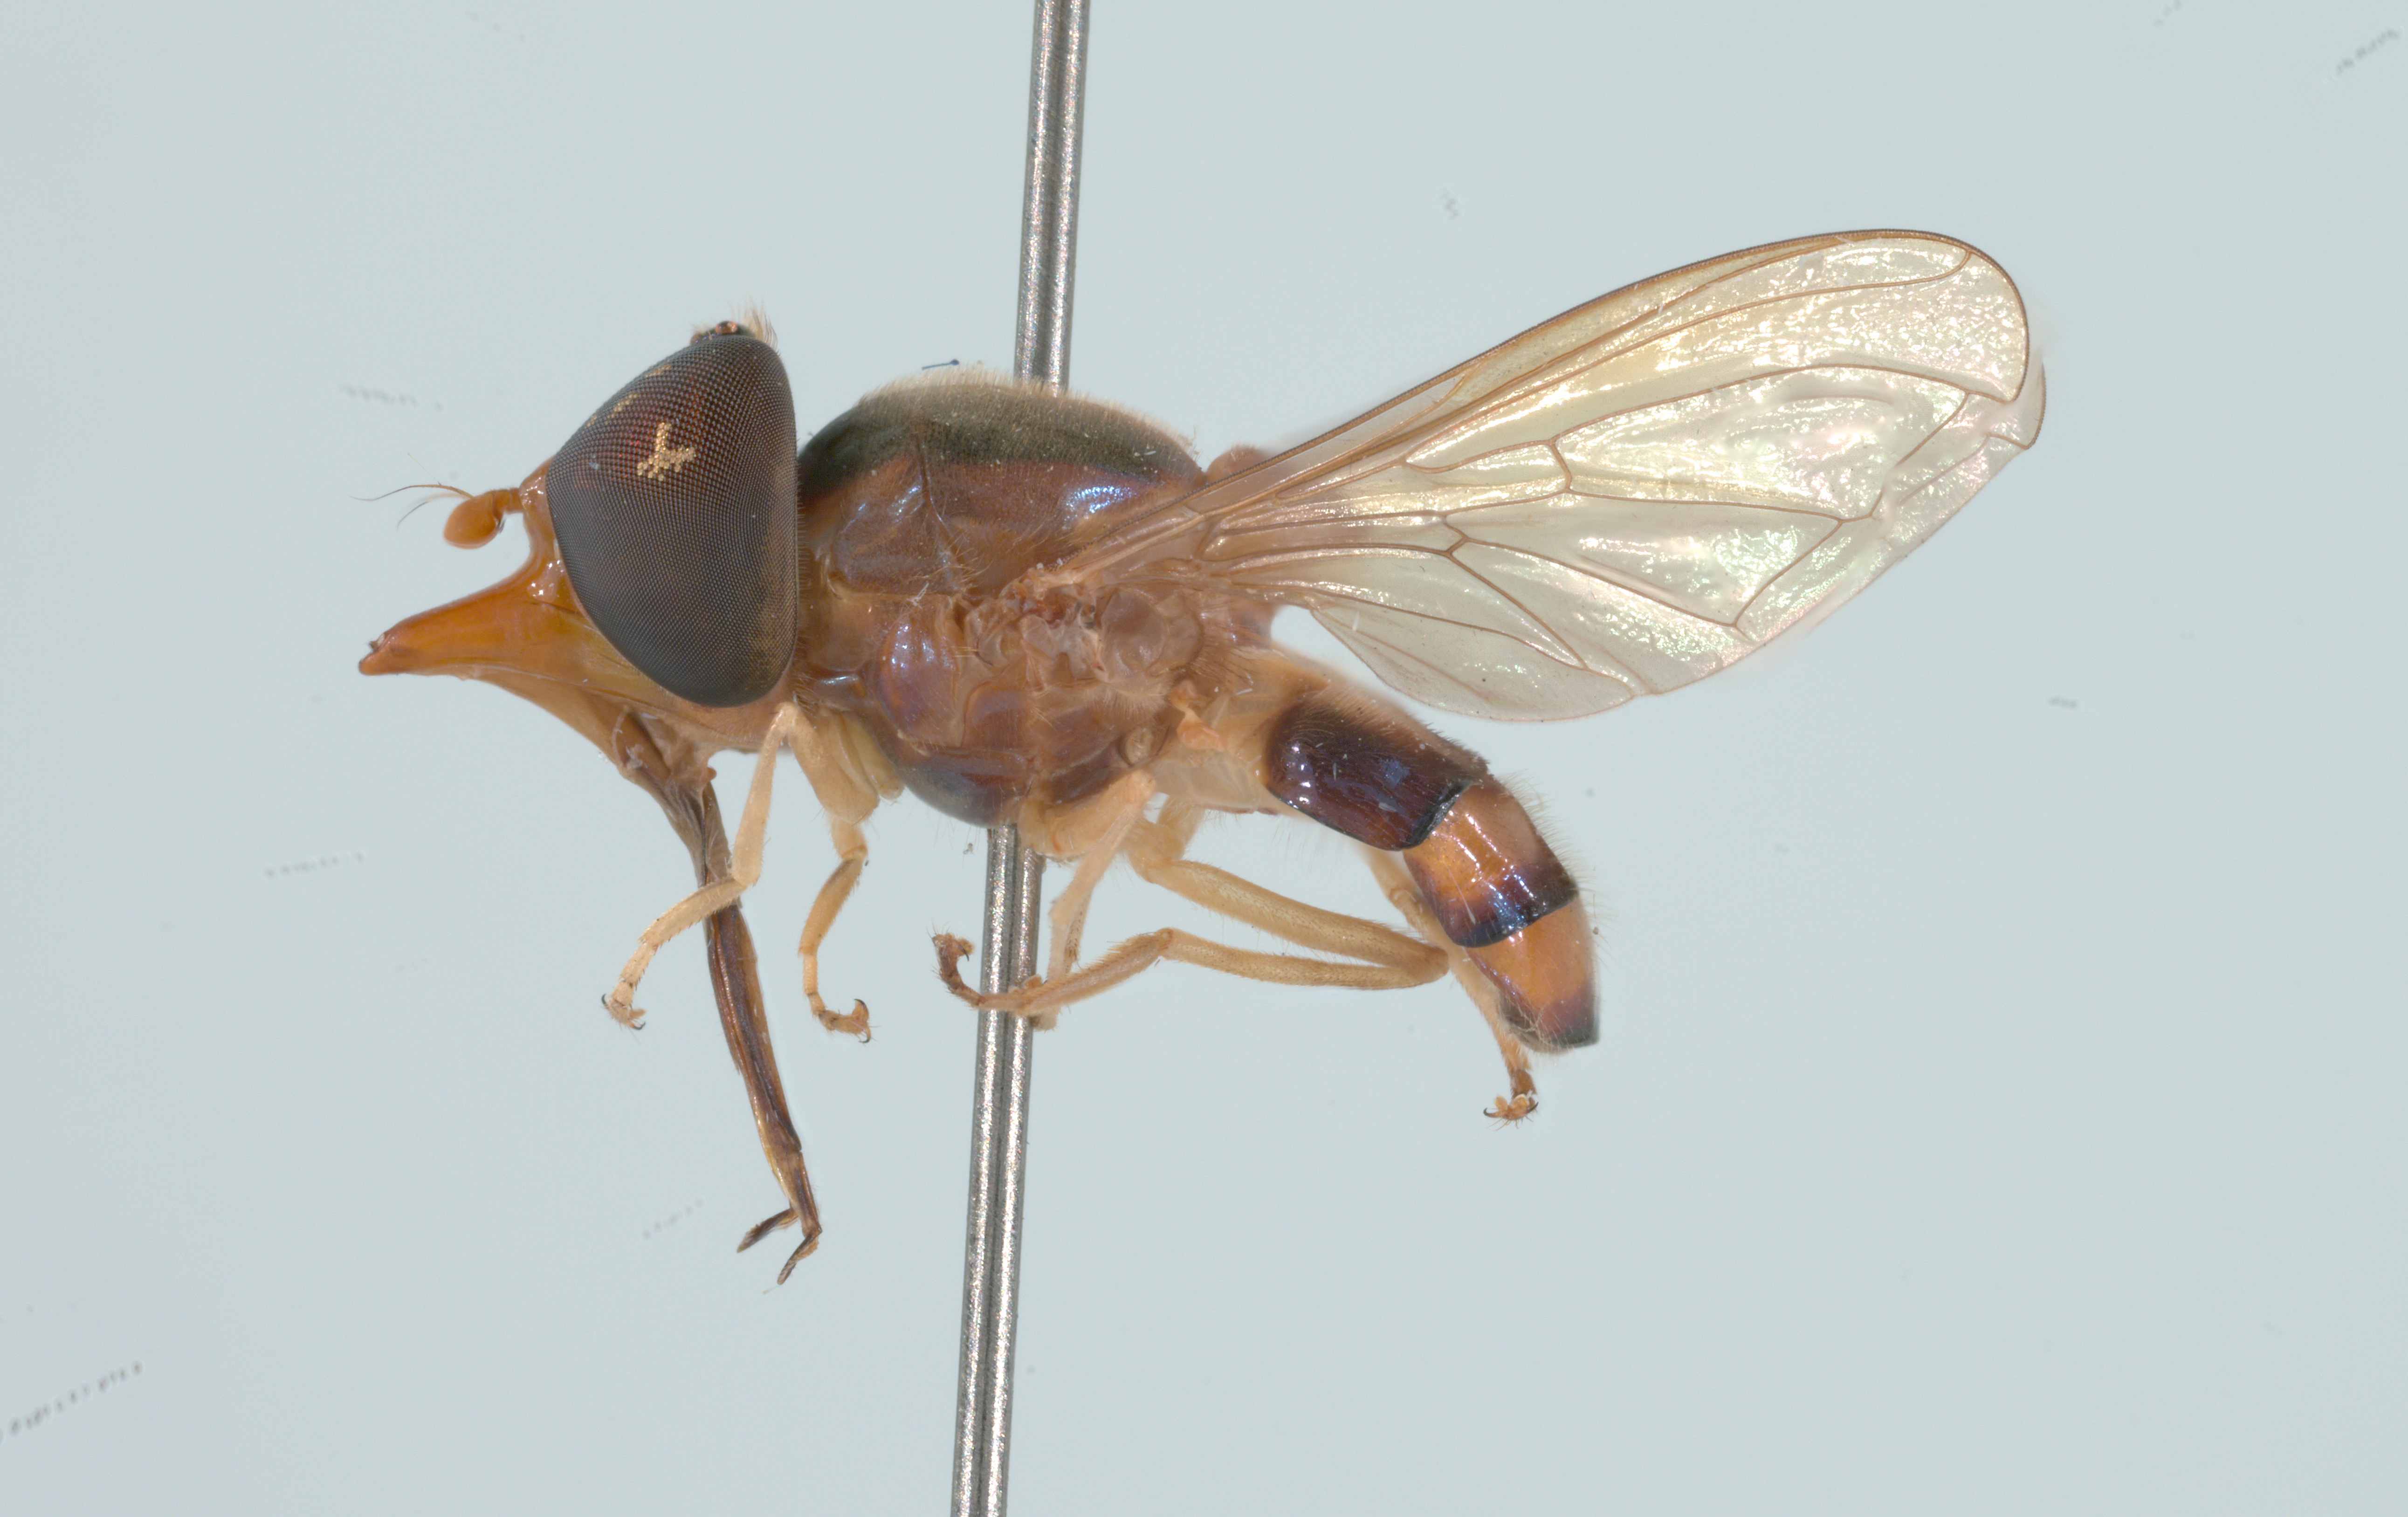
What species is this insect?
Rhingia pellucens
